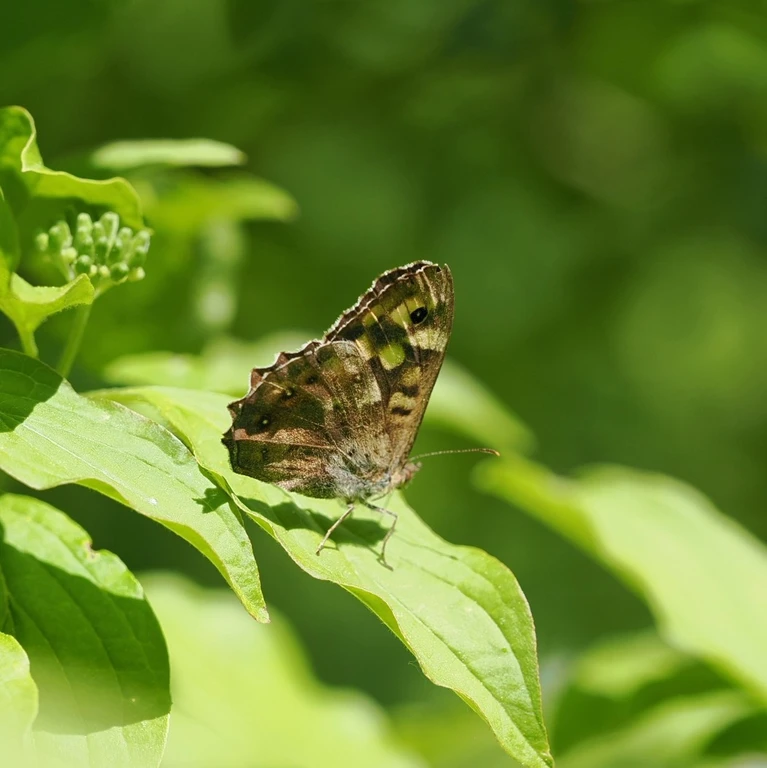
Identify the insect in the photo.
Pararge aegeria
